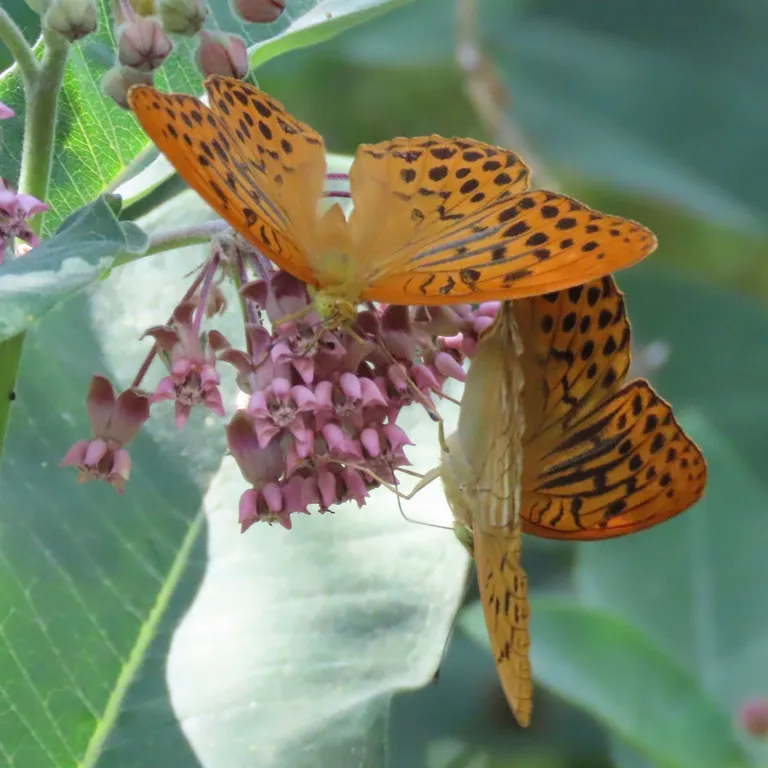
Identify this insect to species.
Argynnis paphia
